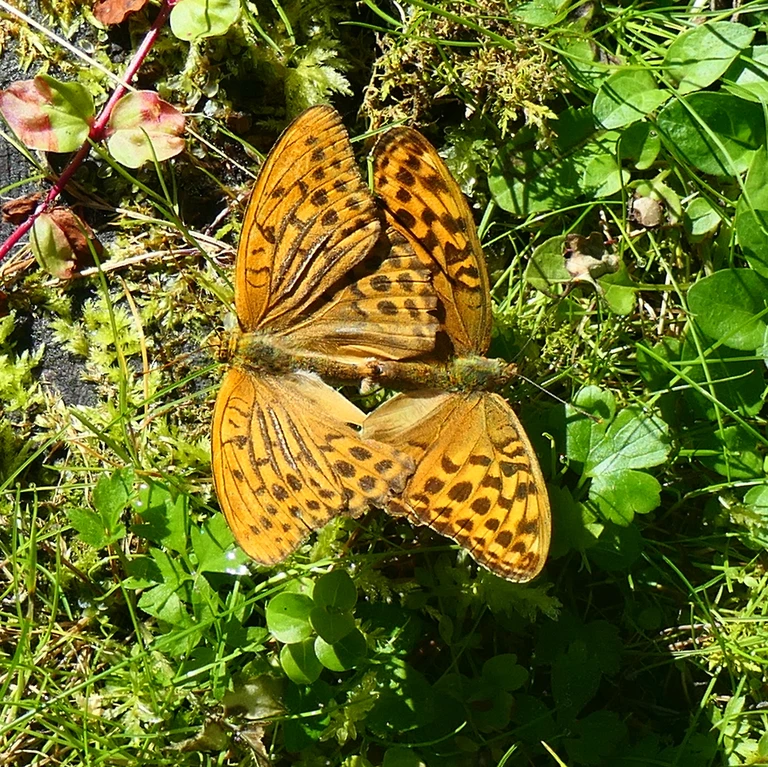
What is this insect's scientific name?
Argynnis paphia
